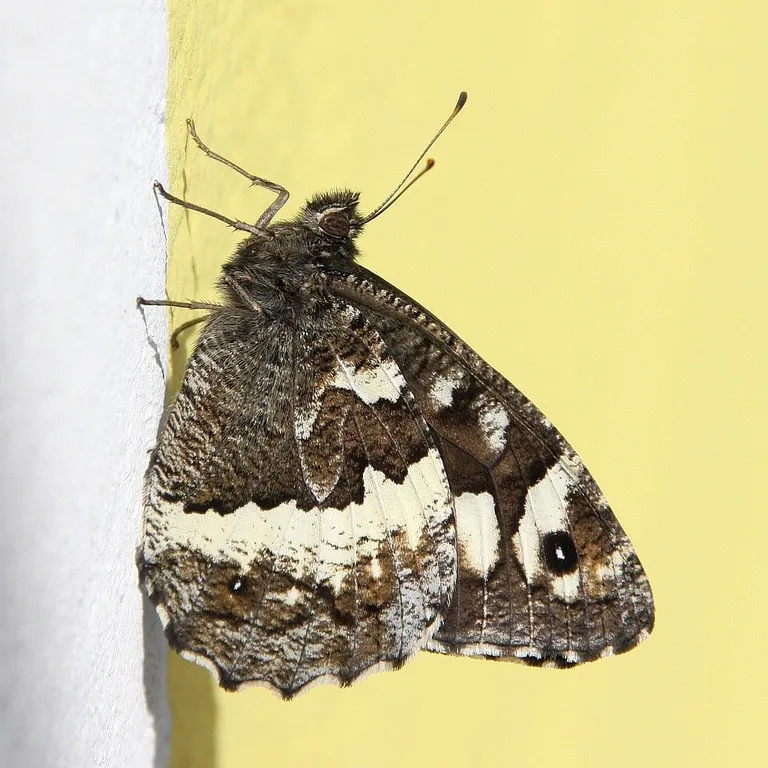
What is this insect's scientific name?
Brintesia circe
